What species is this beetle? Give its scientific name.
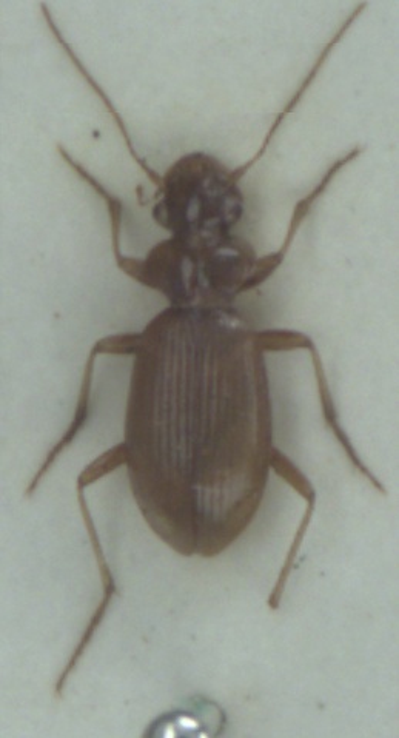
Leistus ferrugineus
